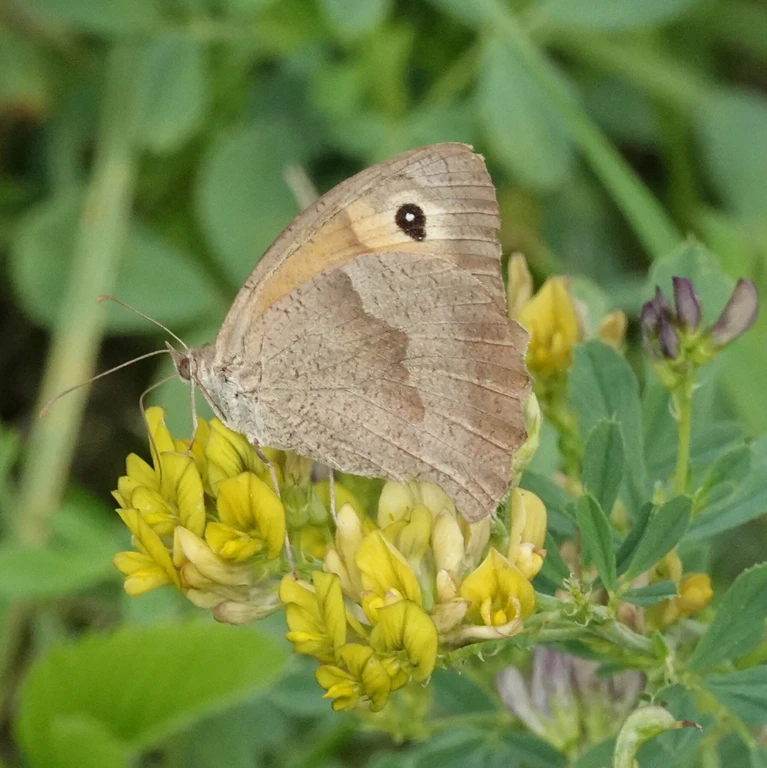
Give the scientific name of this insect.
Maniola jurtina
